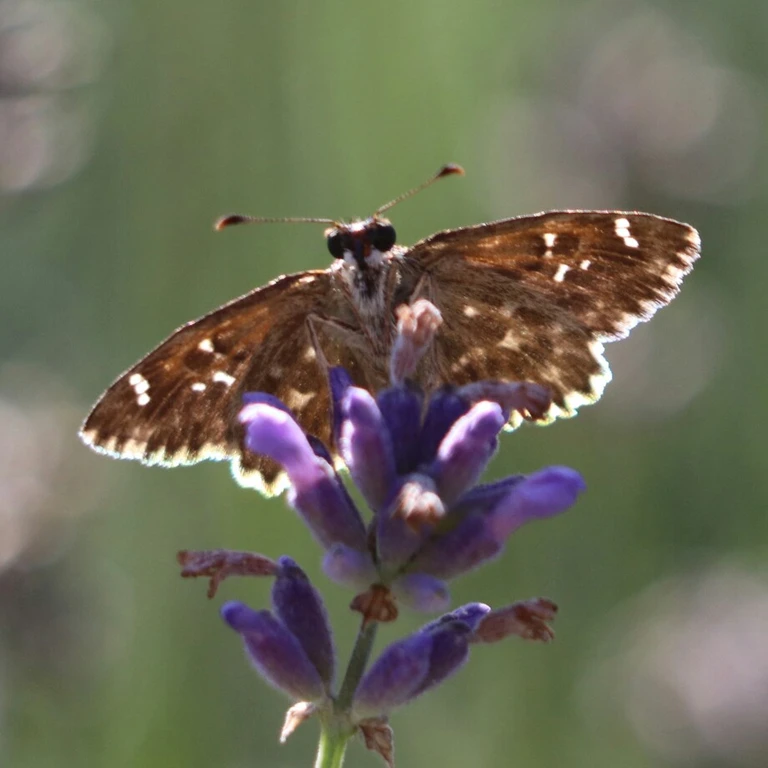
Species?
Carcharodus alceae
